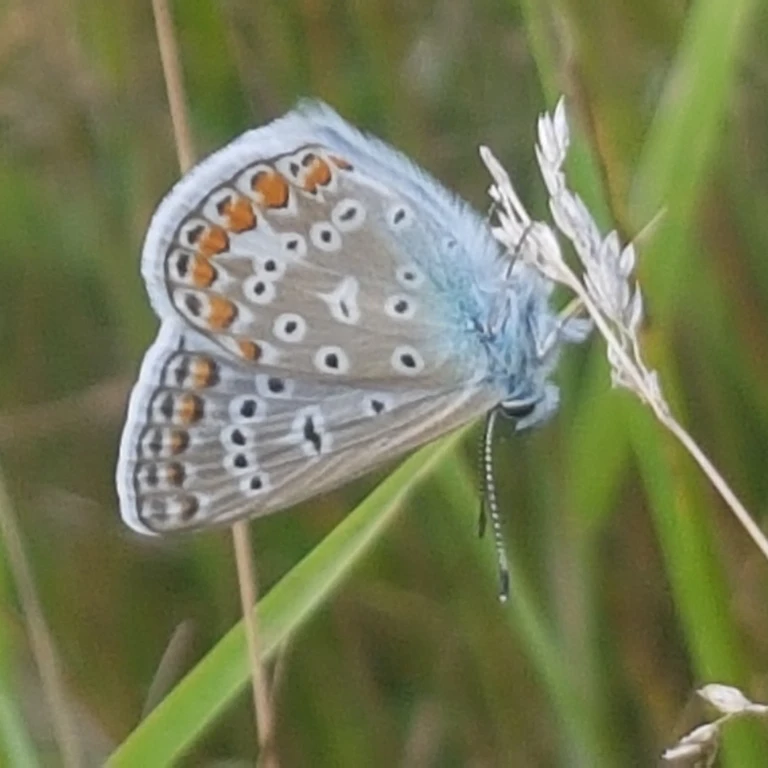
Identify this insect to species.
Polyommatus icarus
